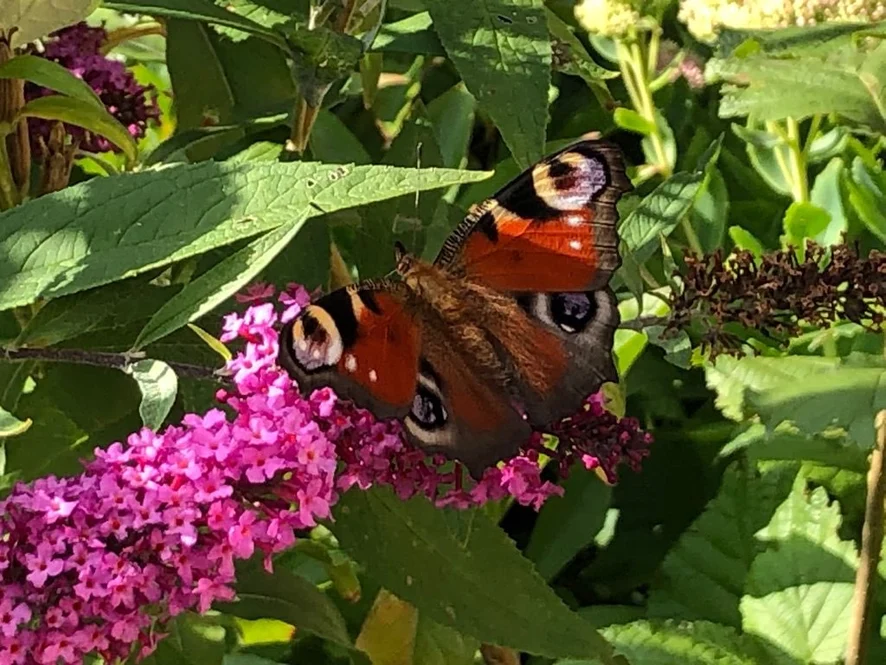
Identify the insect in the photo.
Aglais io
